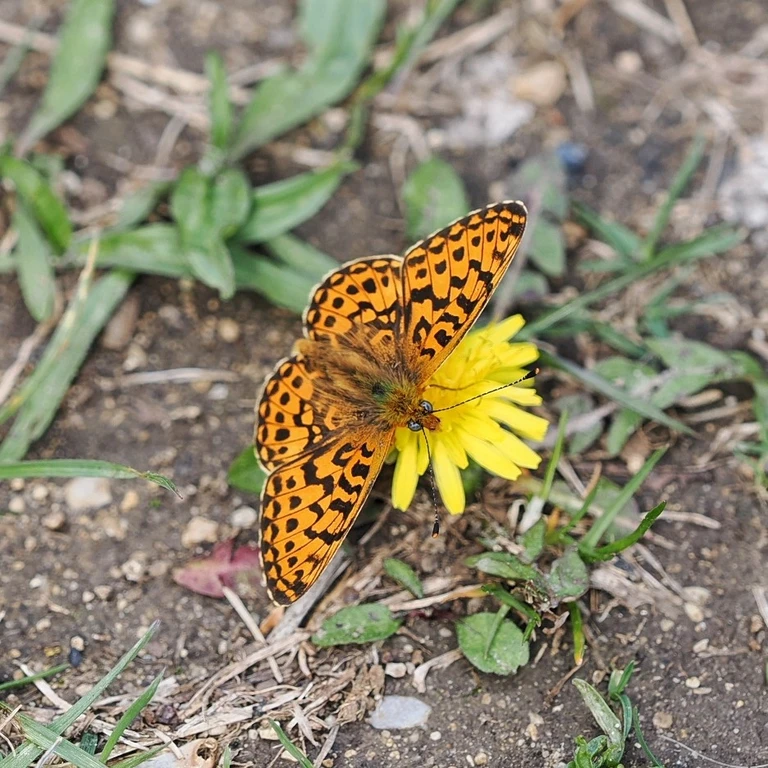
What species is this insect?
Boloria euphrosyne (also Clossiana euphrosyne)
